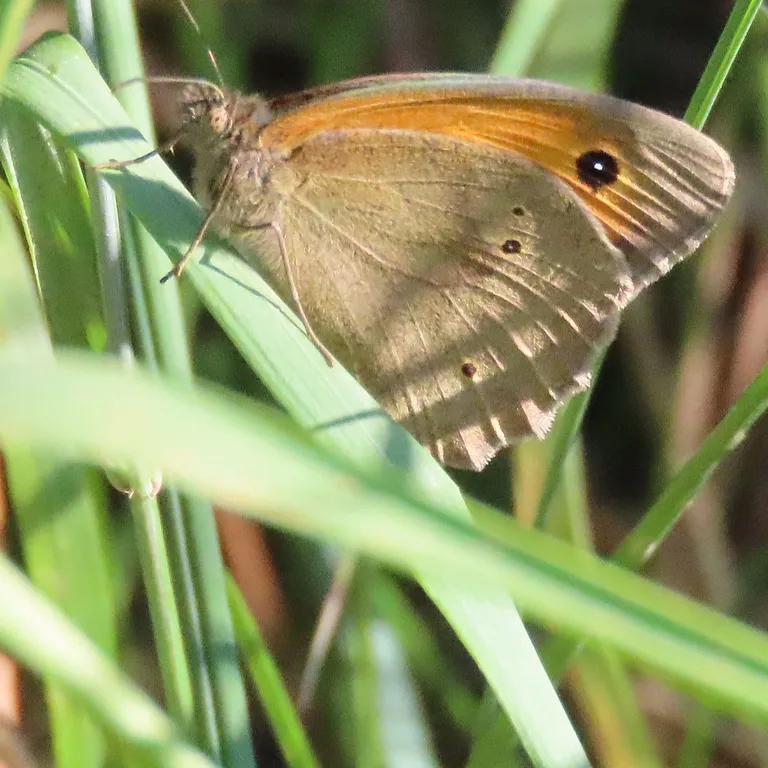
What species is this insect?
Maniola jurtina
